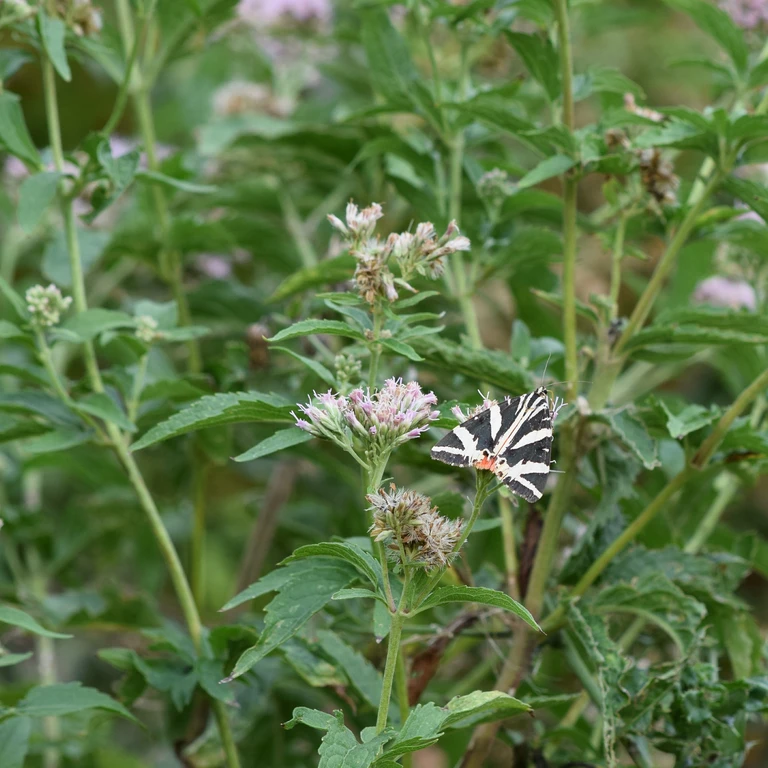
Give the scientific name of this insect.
Euplagia quadripunctaria
